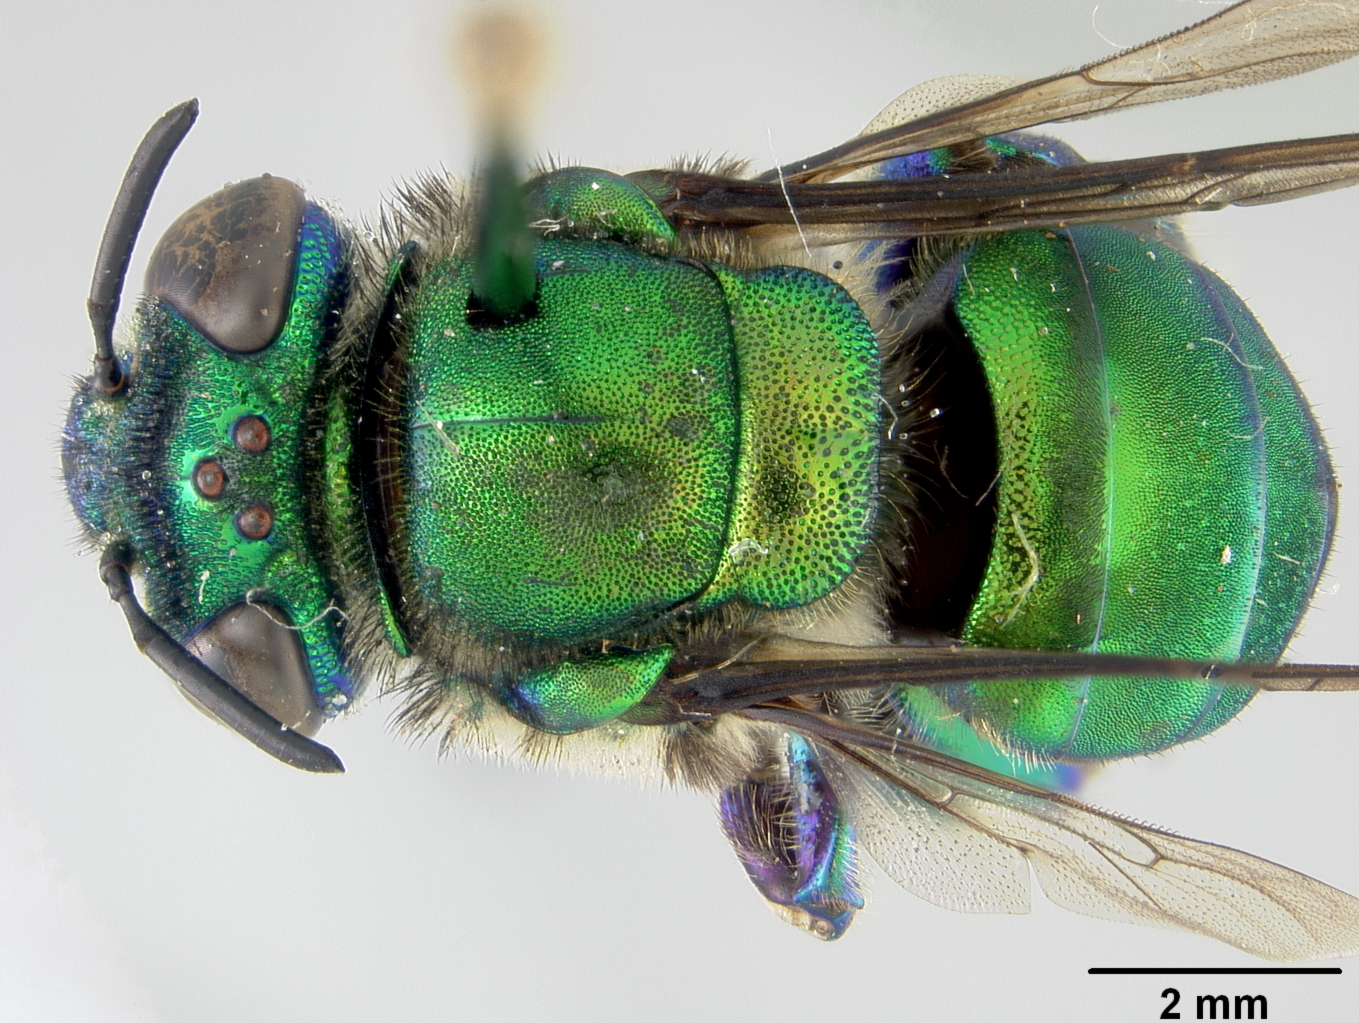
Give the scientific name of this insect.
Euglossa gaianii
